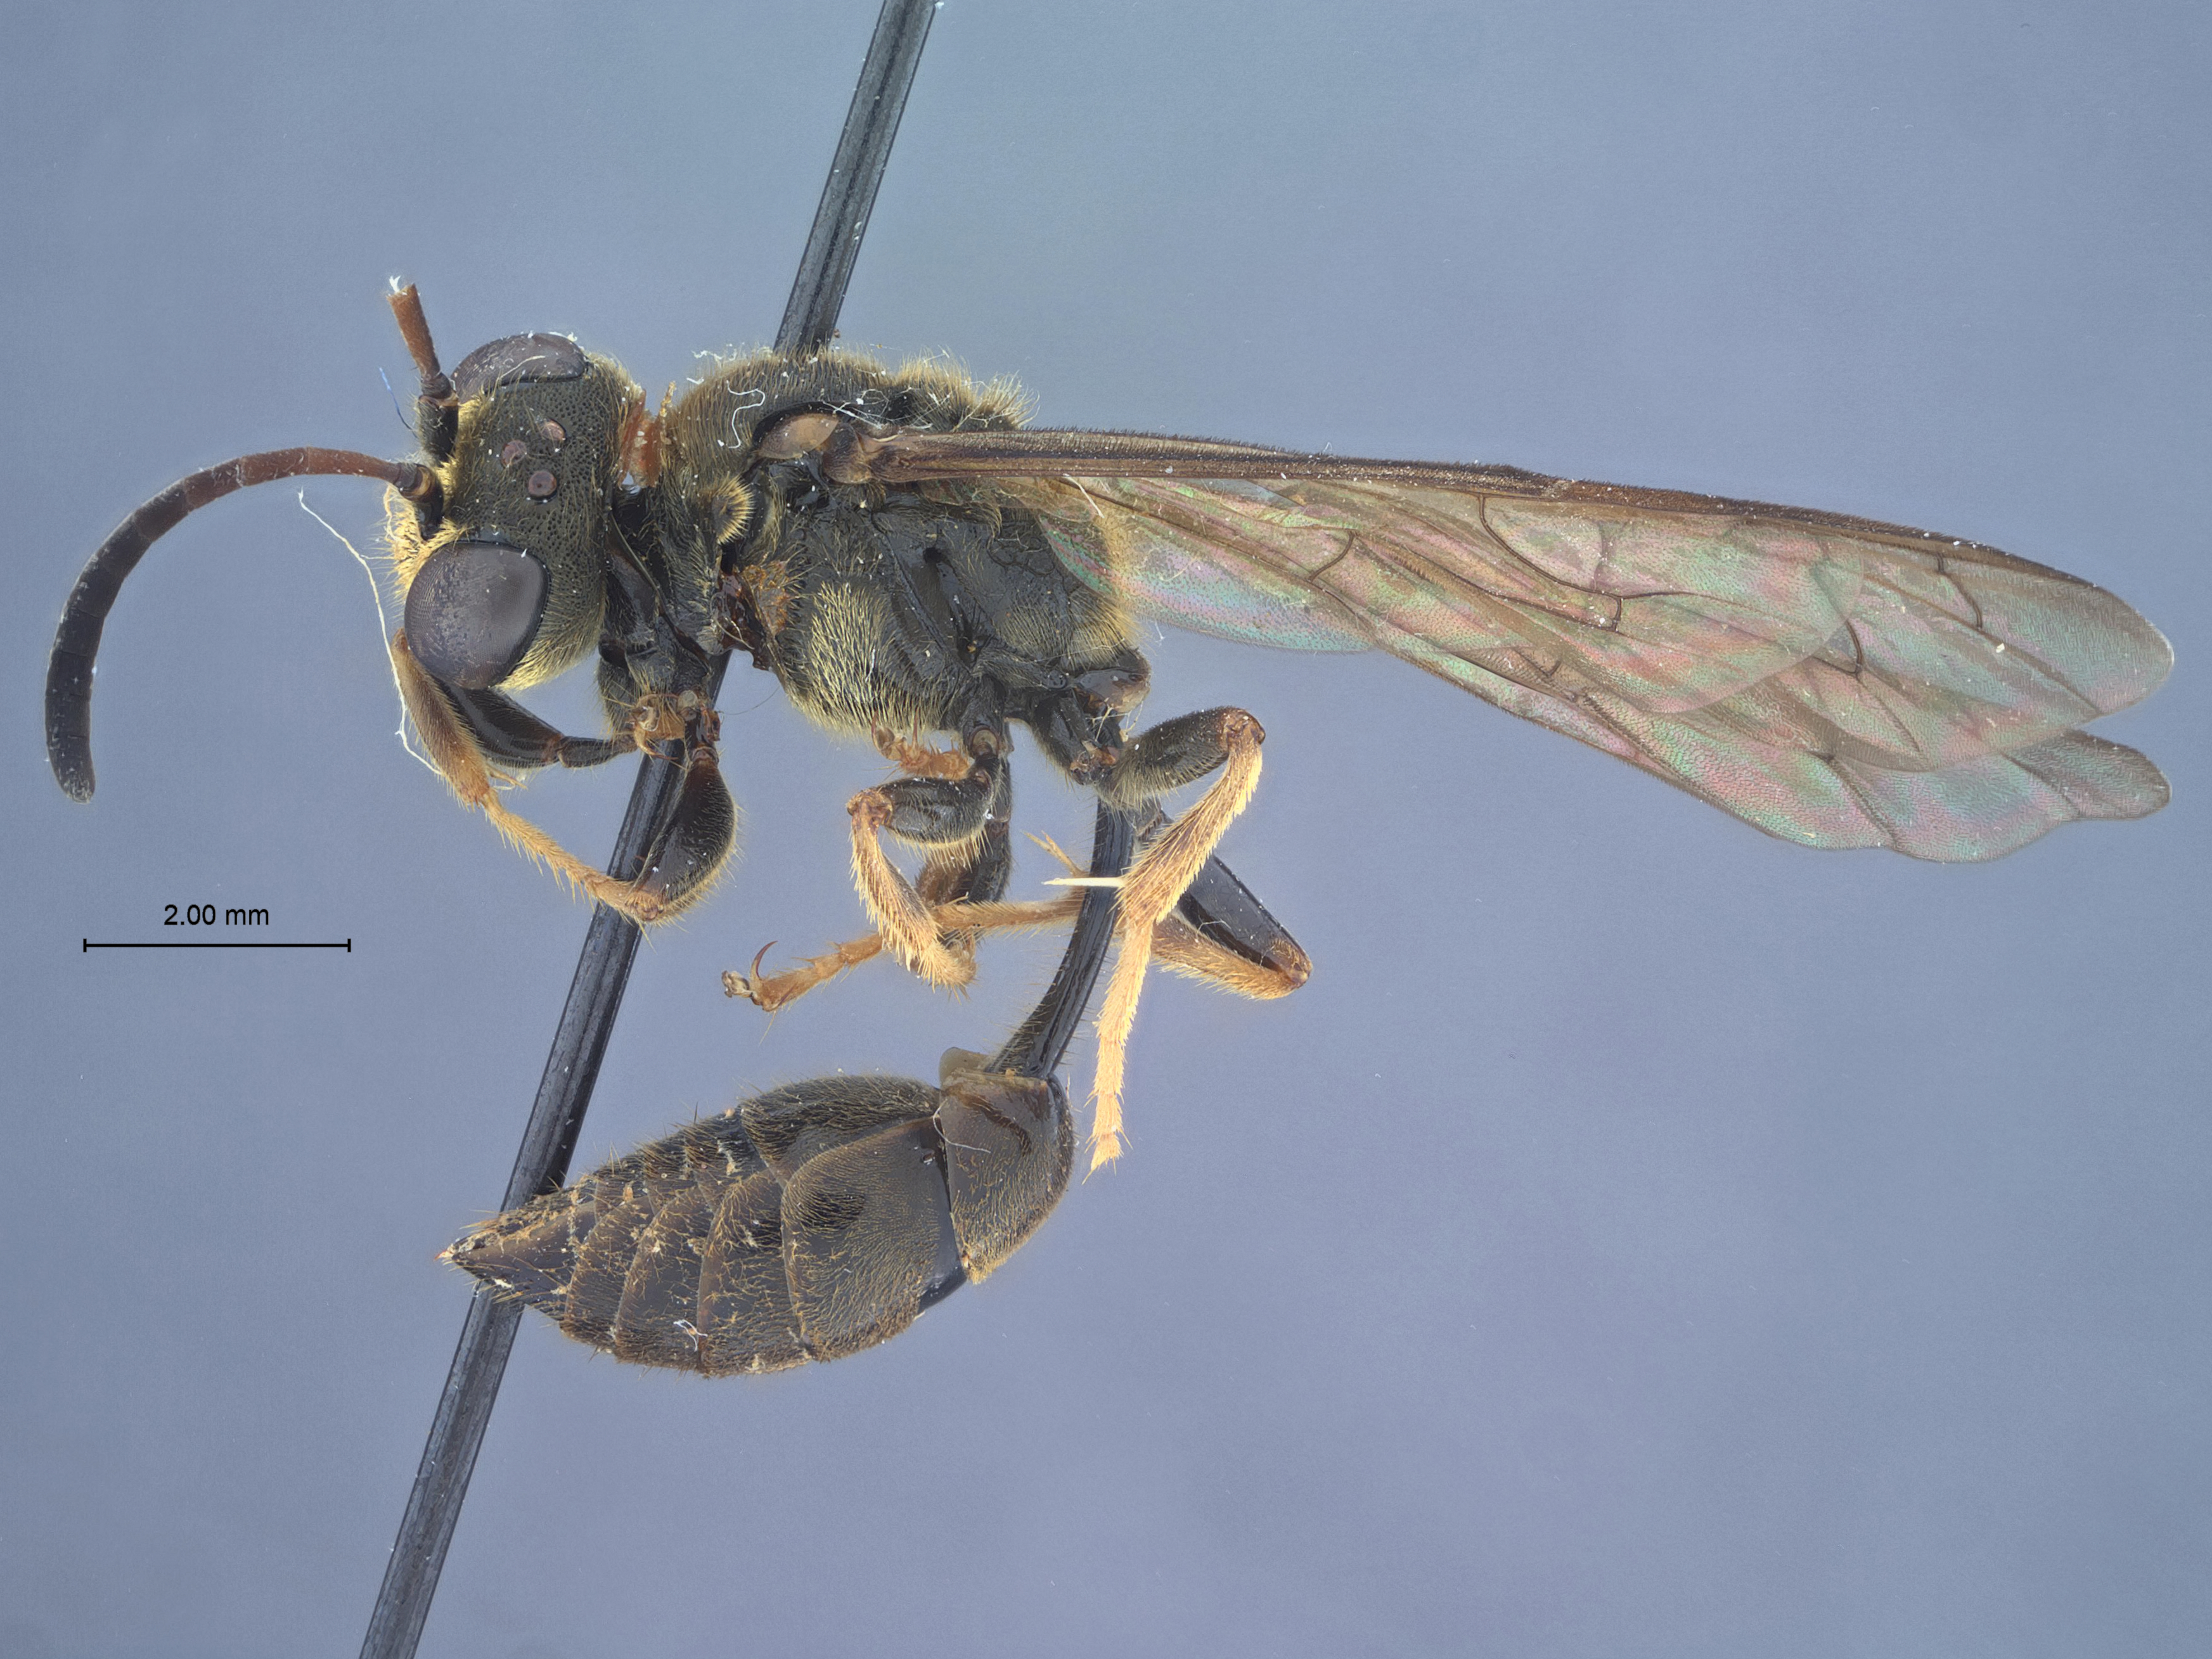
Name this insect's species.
Psen auriventris
